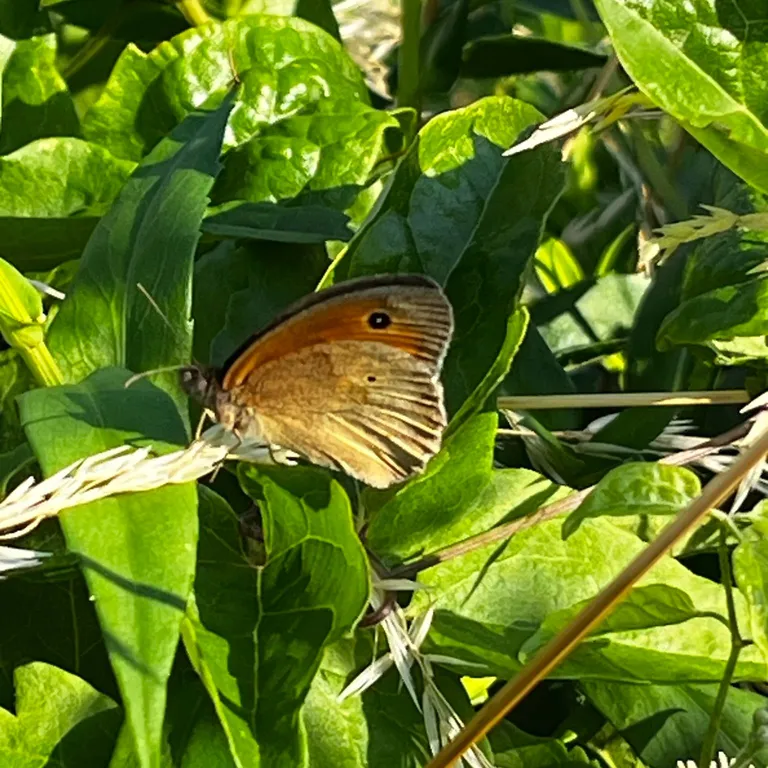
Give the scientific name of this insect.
Maniola jurtina
